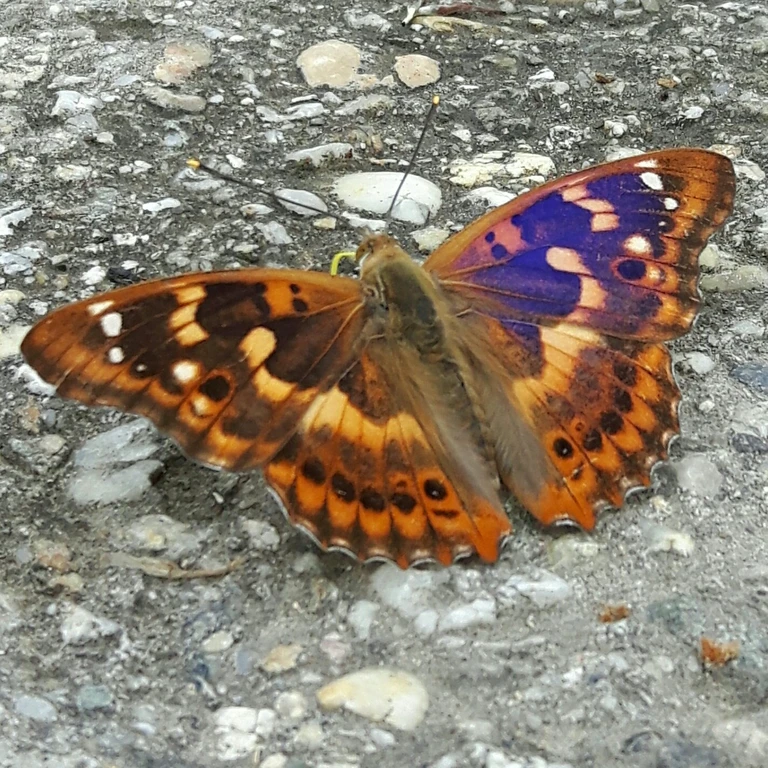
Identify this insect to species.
Apatura ilia
